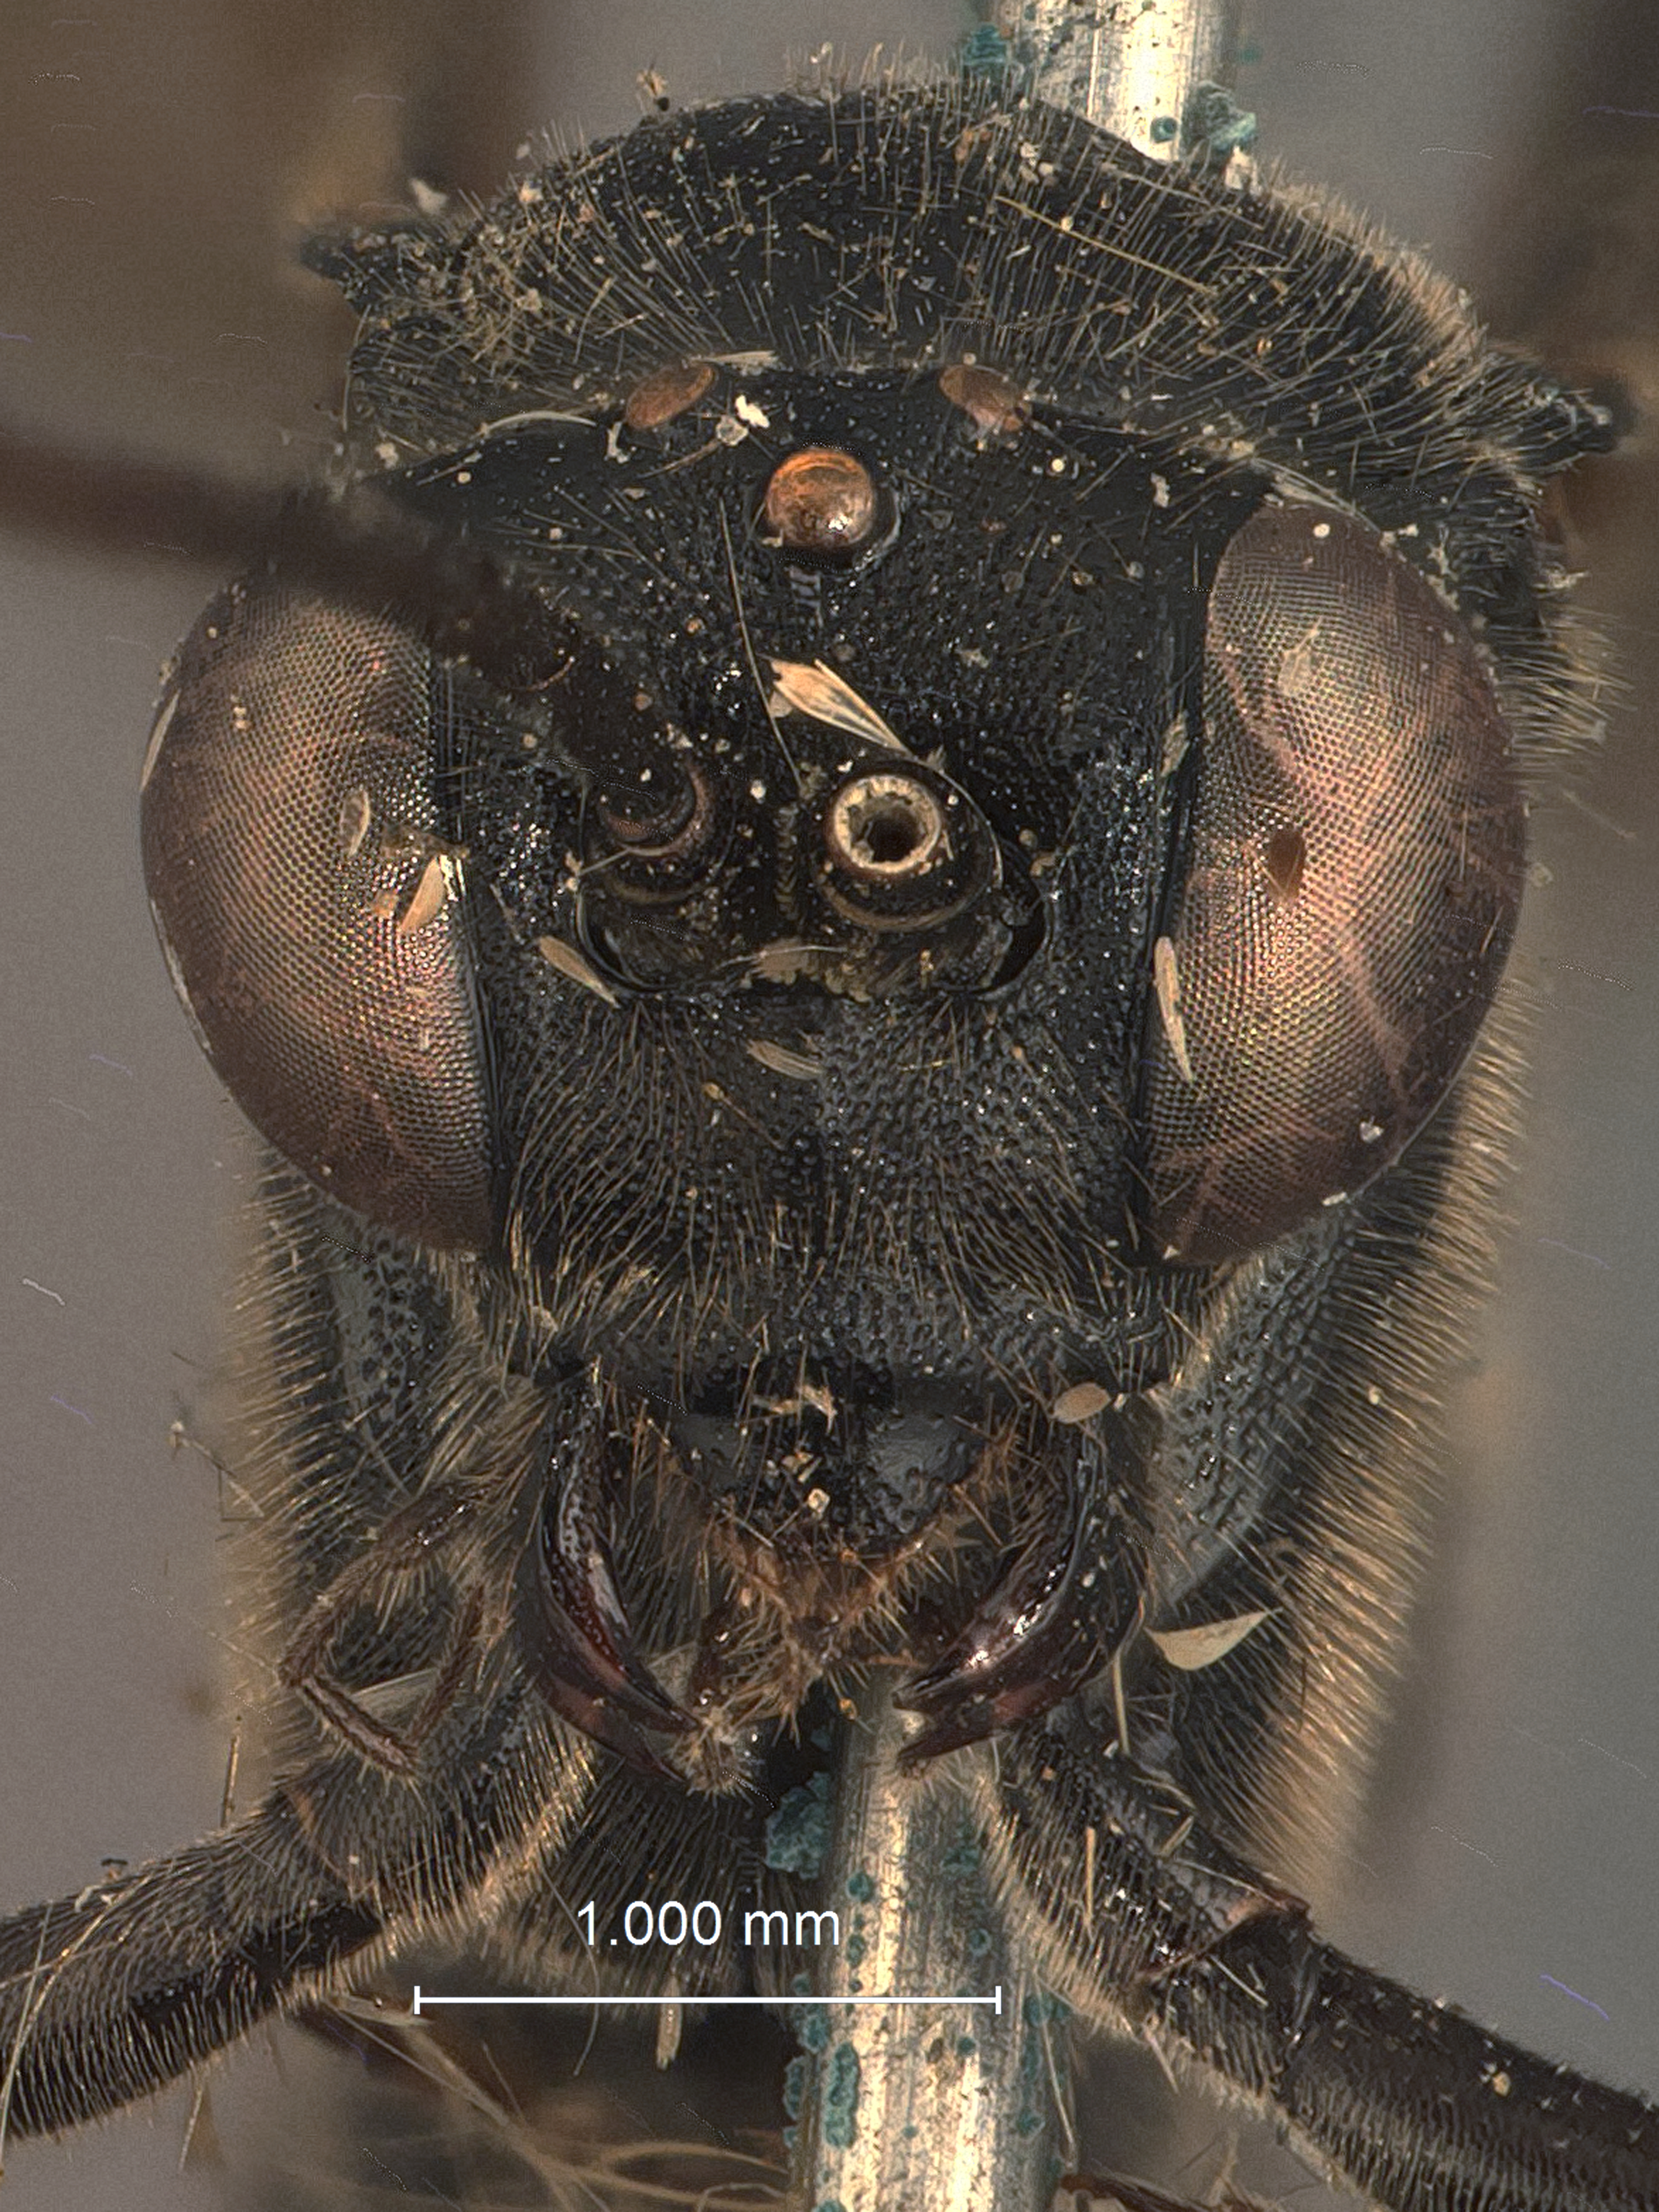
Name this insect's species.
Exetastes coloradensis
